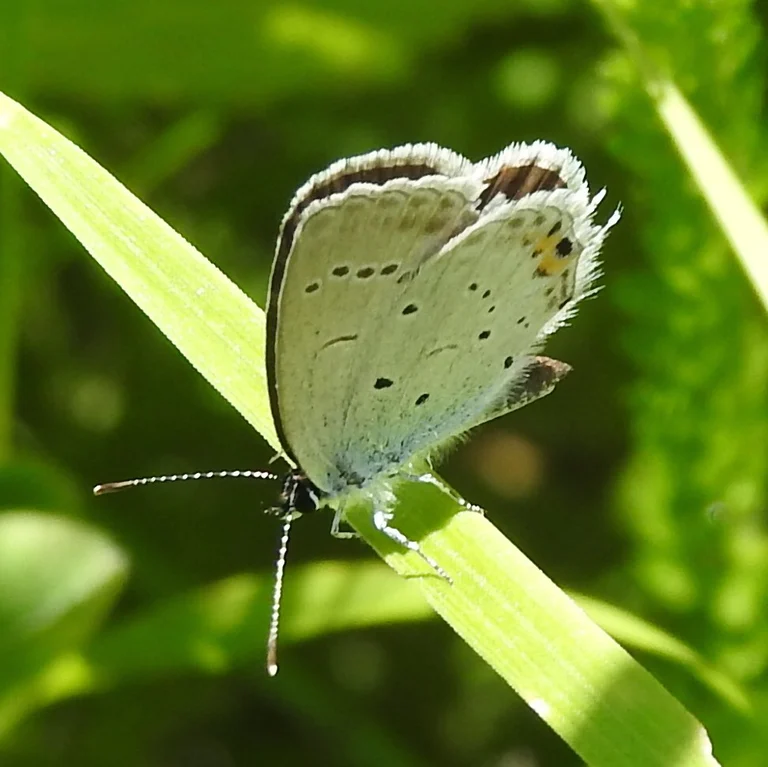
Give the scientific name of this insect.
Cupido argiades (also Elkalyce argiades)
